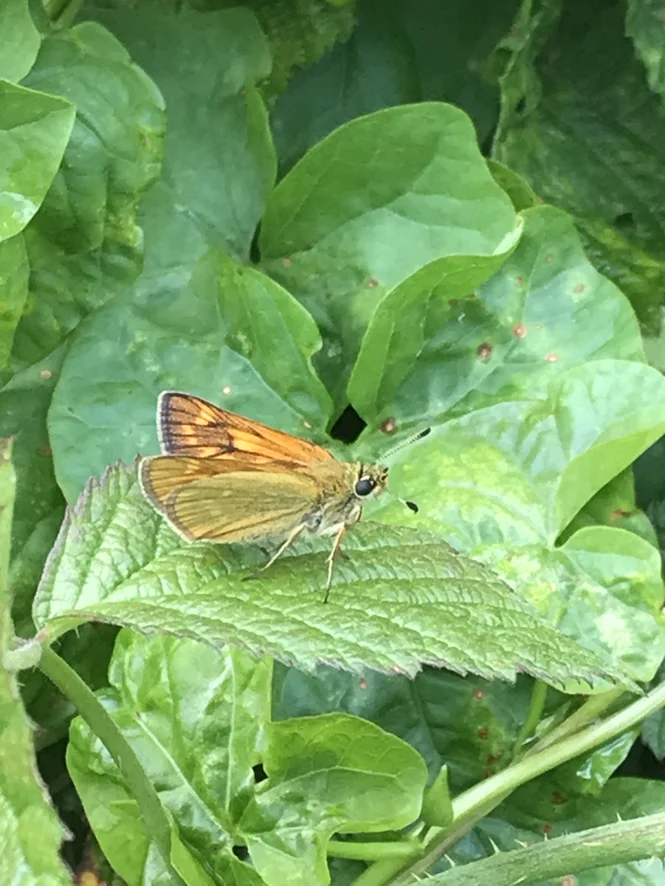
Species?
Ochlodes sylvanus (also Ochlodes venata)
